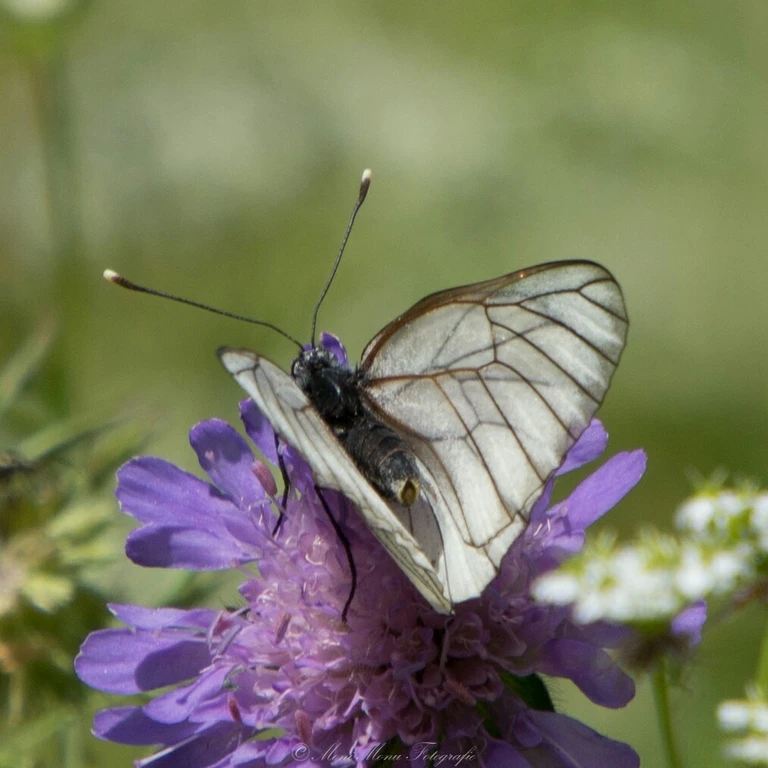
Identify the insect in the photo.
Aporia crataegi
